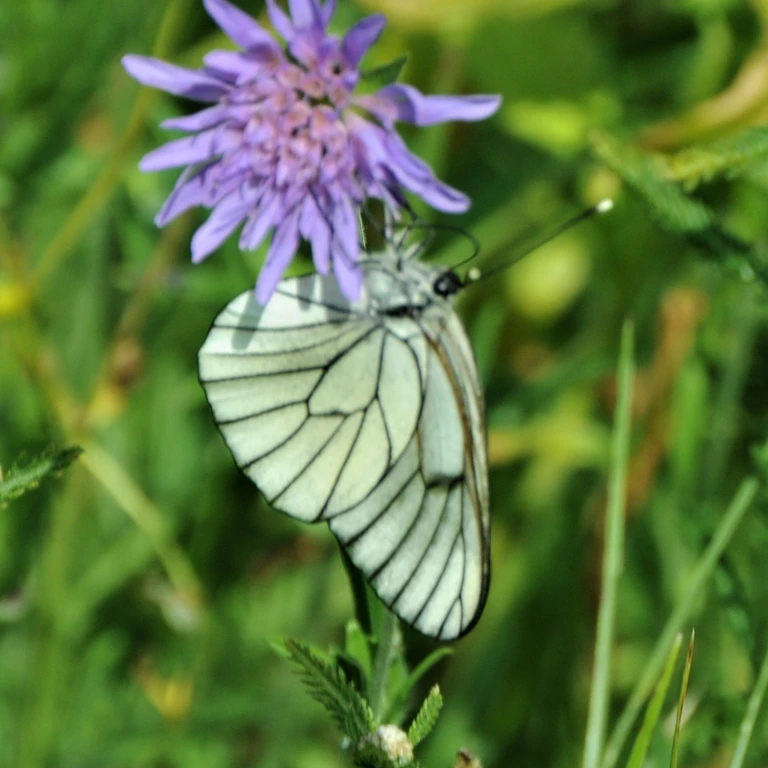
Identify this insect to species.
Aporia crataegi
